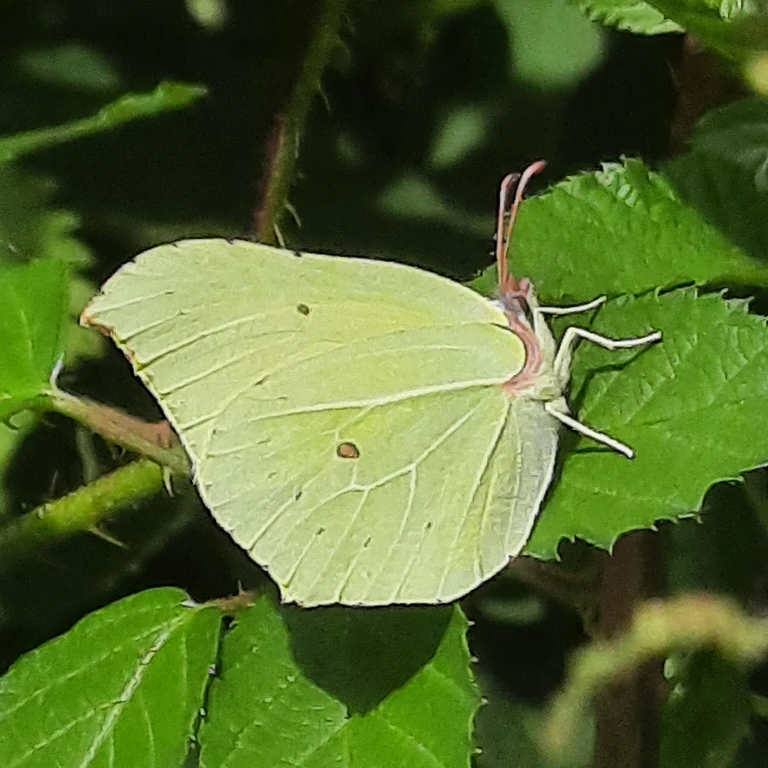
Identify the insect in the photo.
Gonepteryx rhamni
